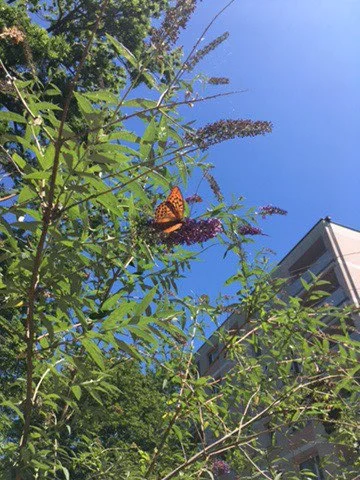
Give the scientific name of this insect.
Argynnis paphia
